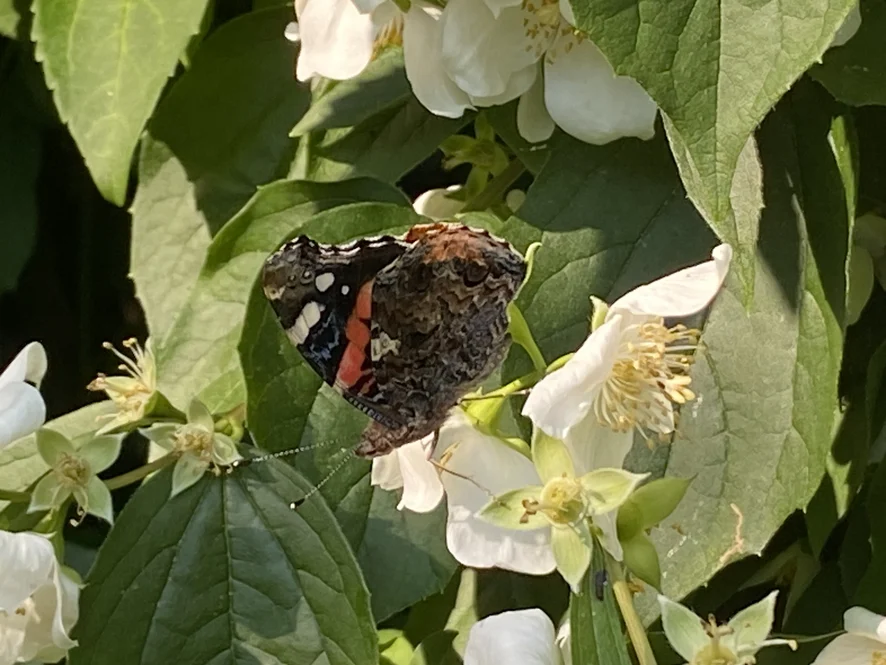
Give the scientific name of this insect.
Vanessa atalanta
